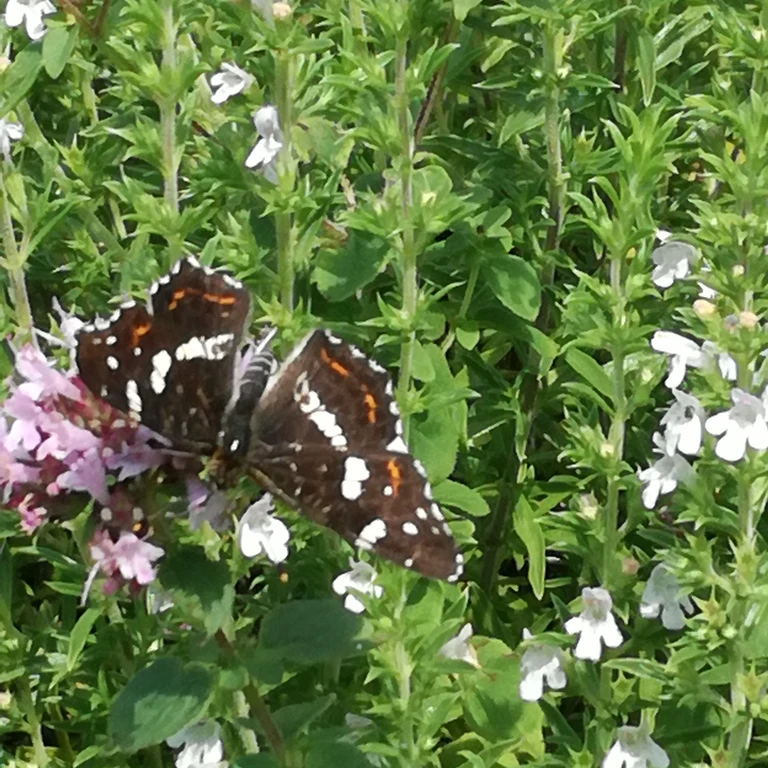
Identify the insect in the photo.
Araschnia levana
